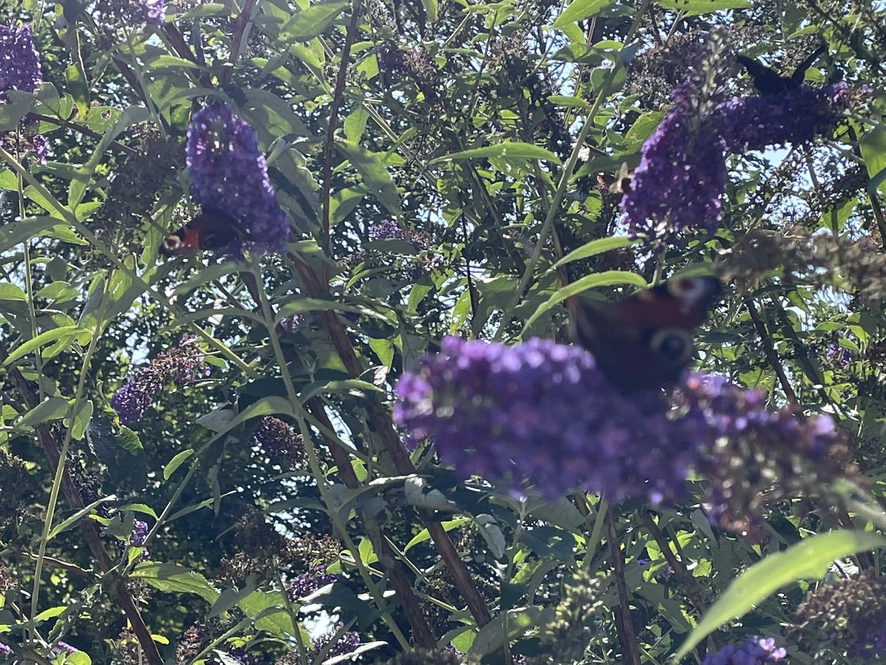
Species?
Aglais io
